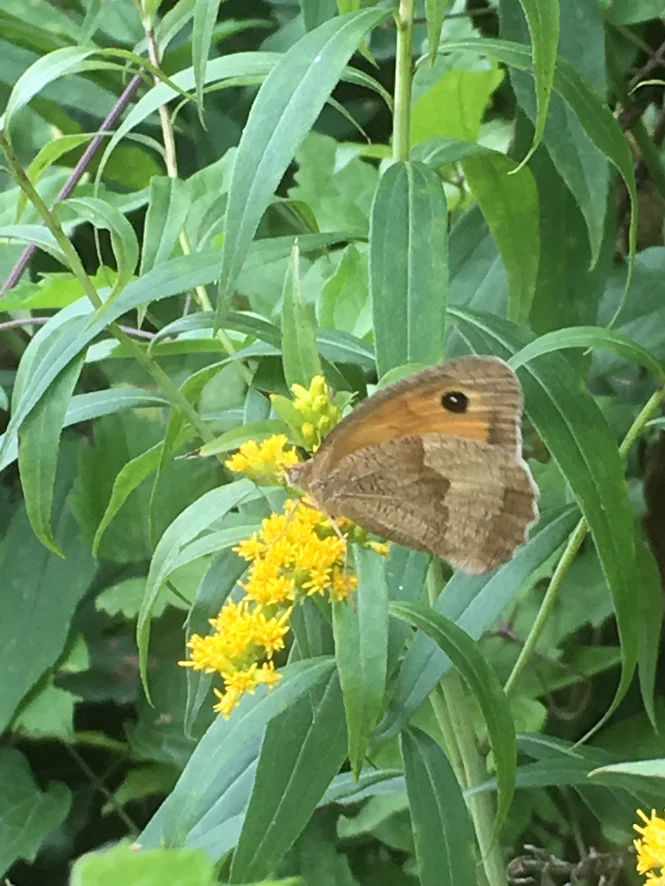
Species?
Maniola jurtina
